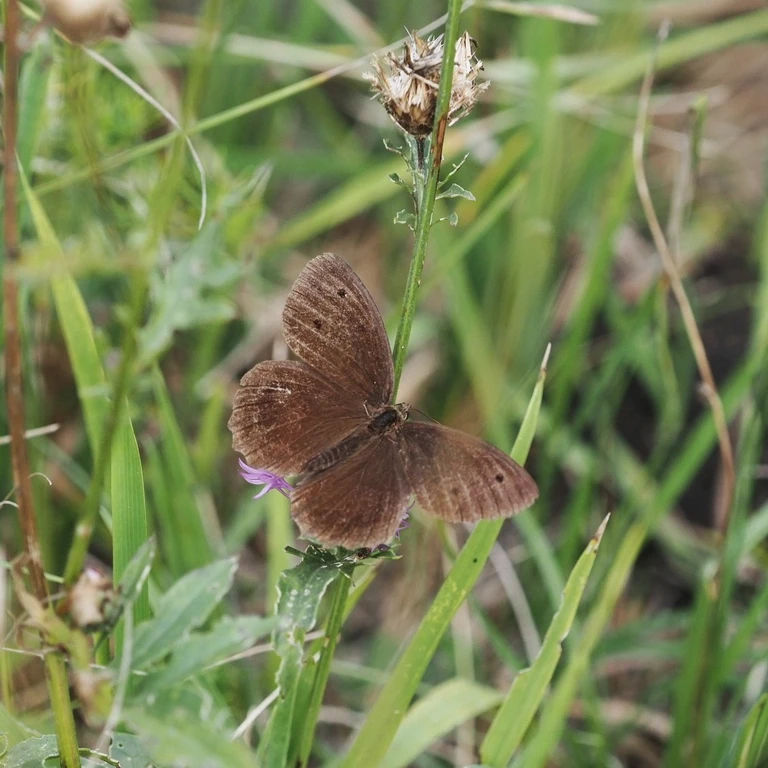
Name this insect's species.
Minois dryas
